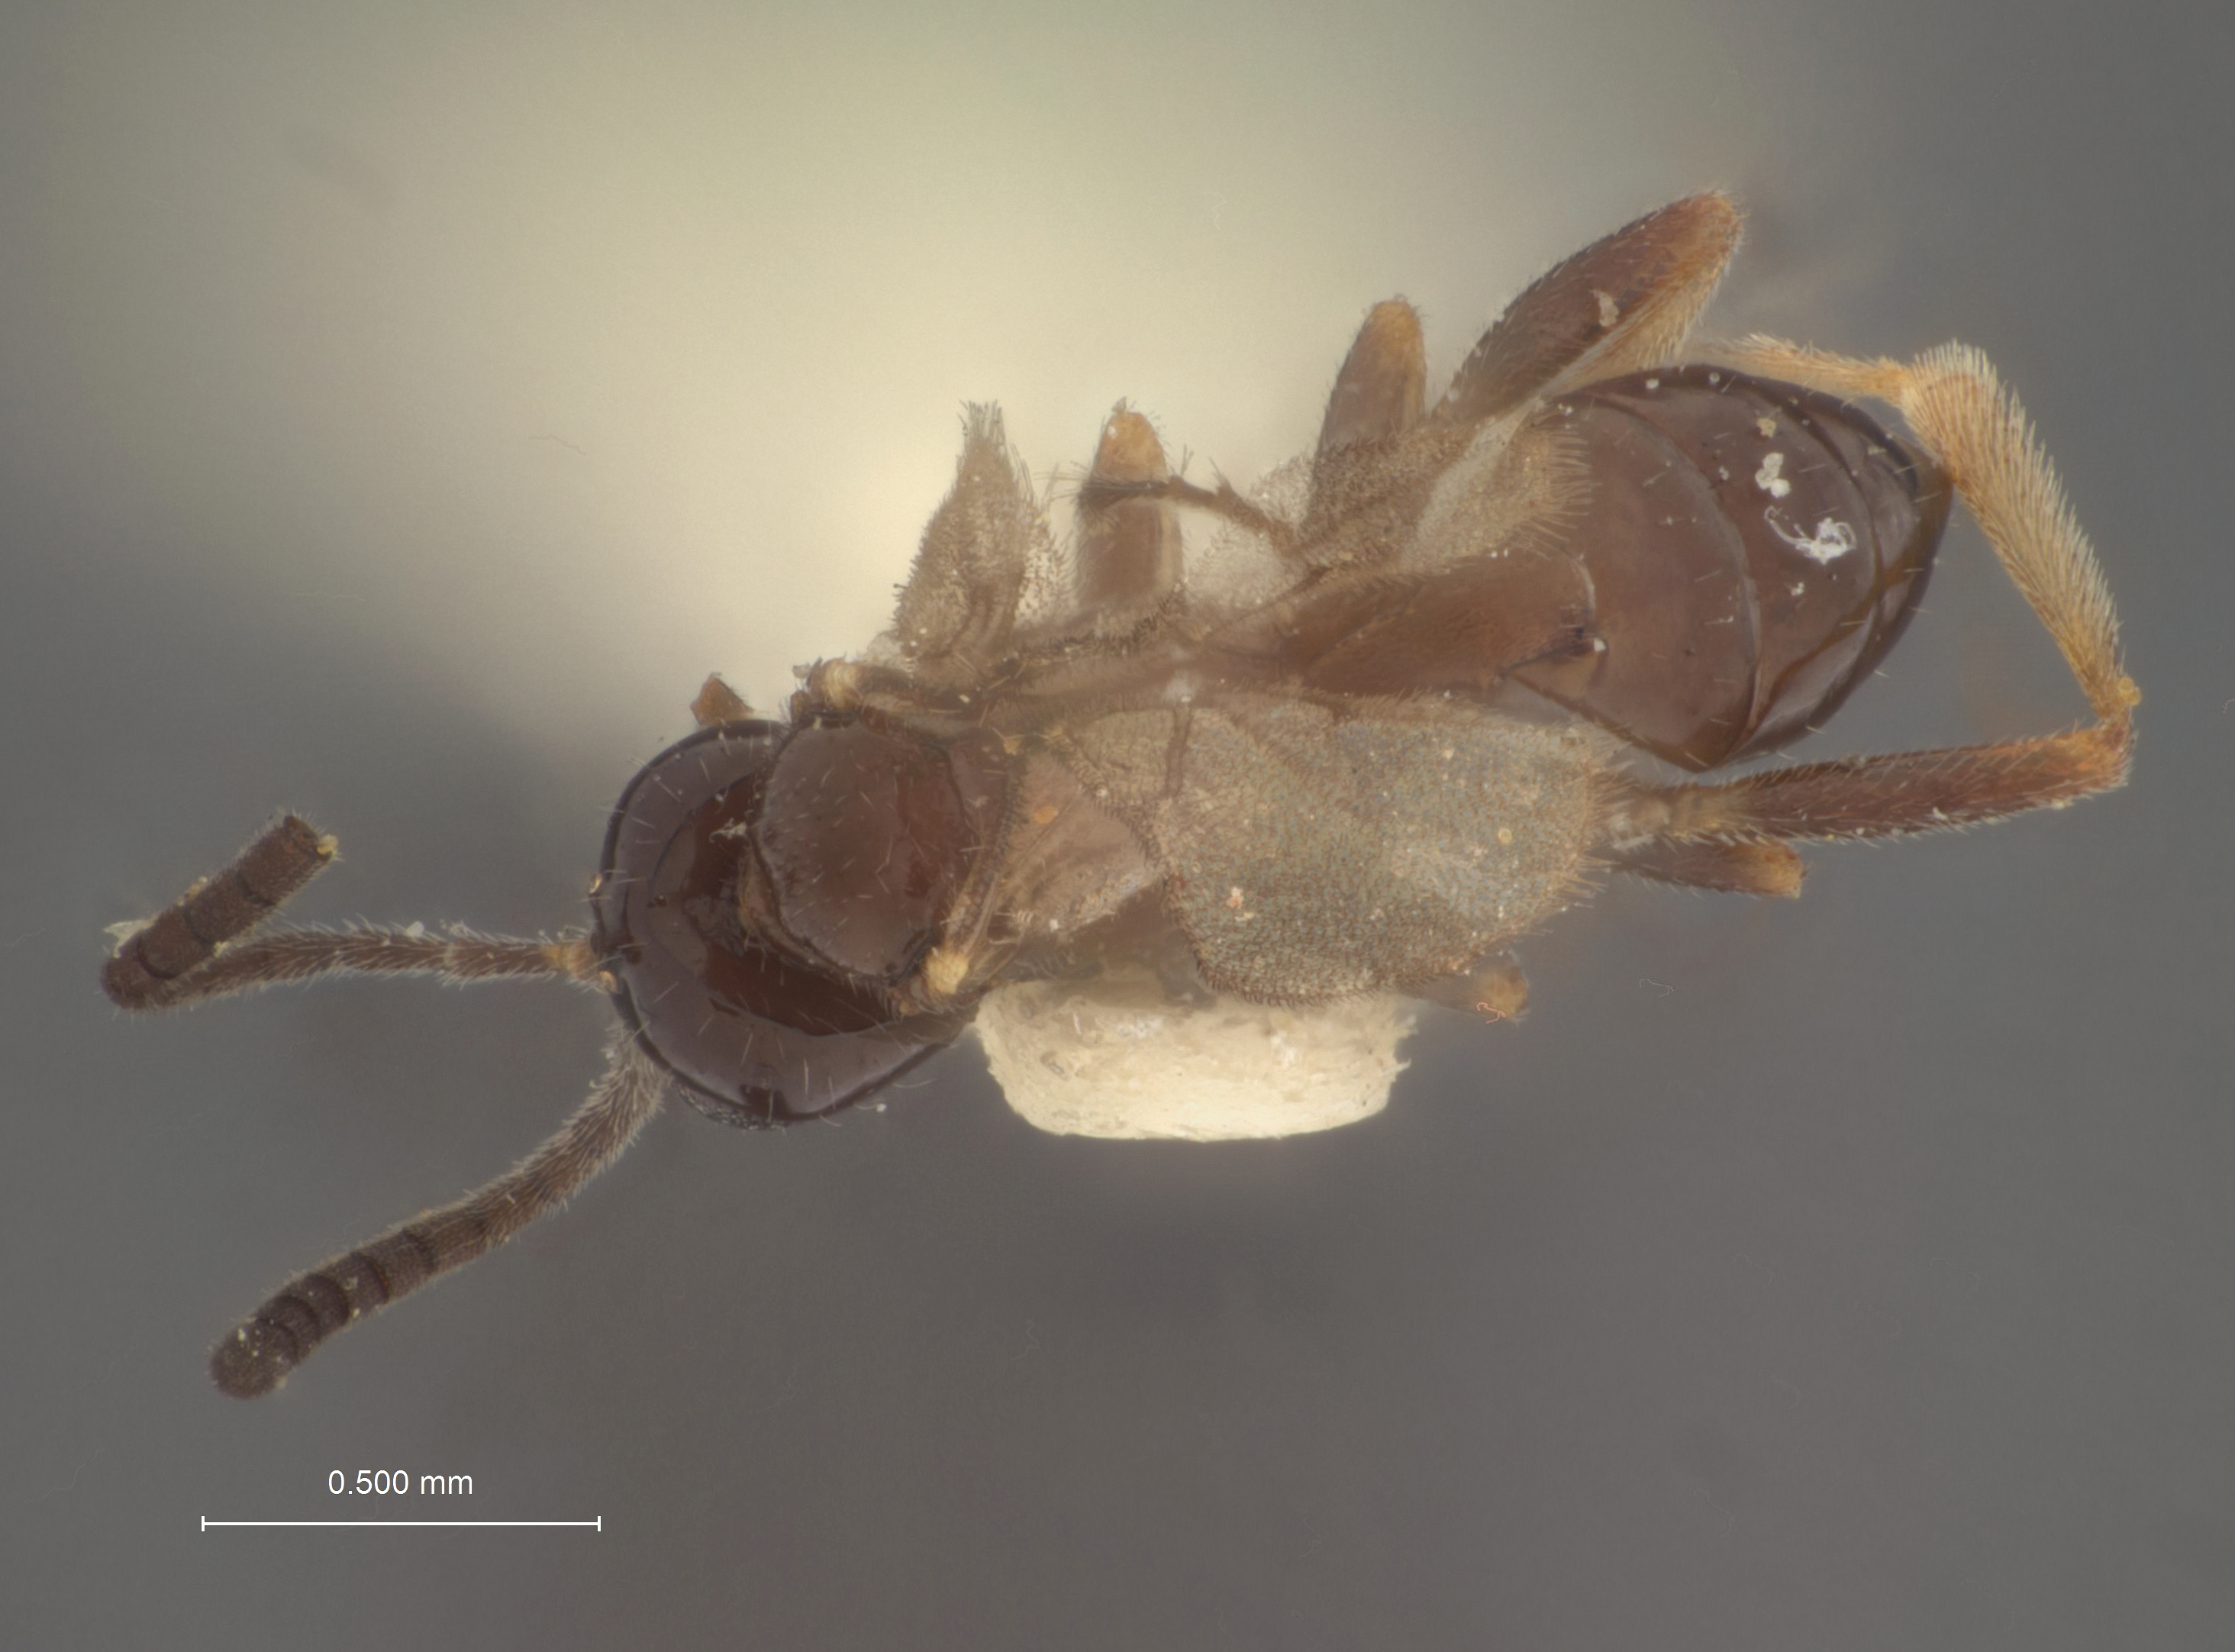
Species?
Xestophya polita
